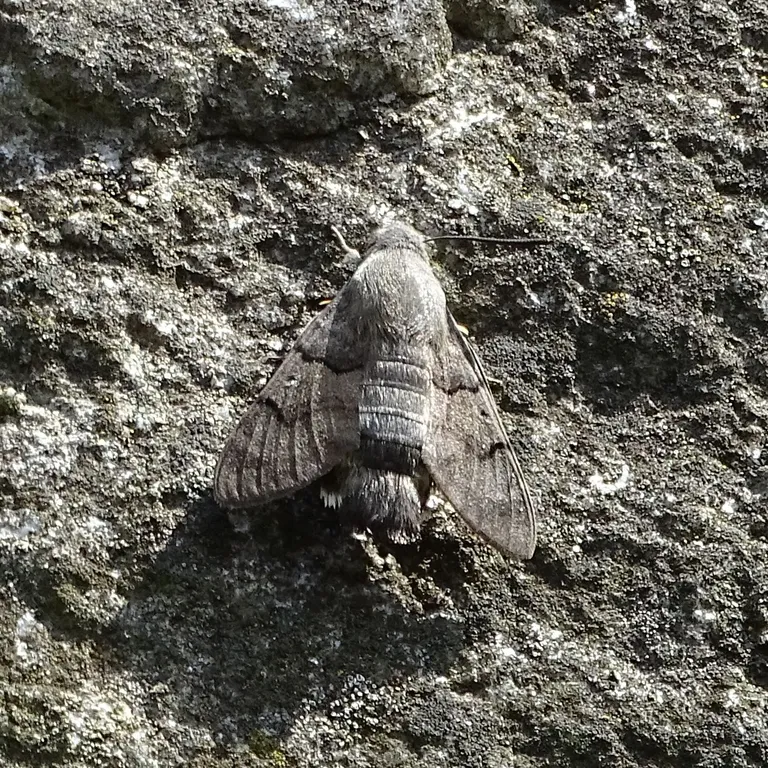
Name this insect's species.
Macroglossum stellatarum
